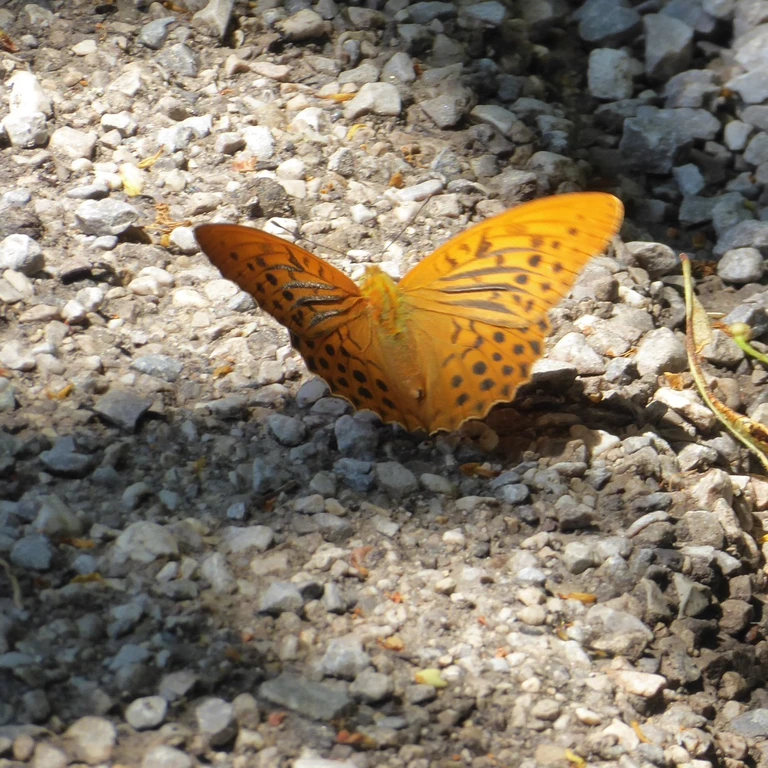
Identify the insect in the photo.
Argynnis paphia
